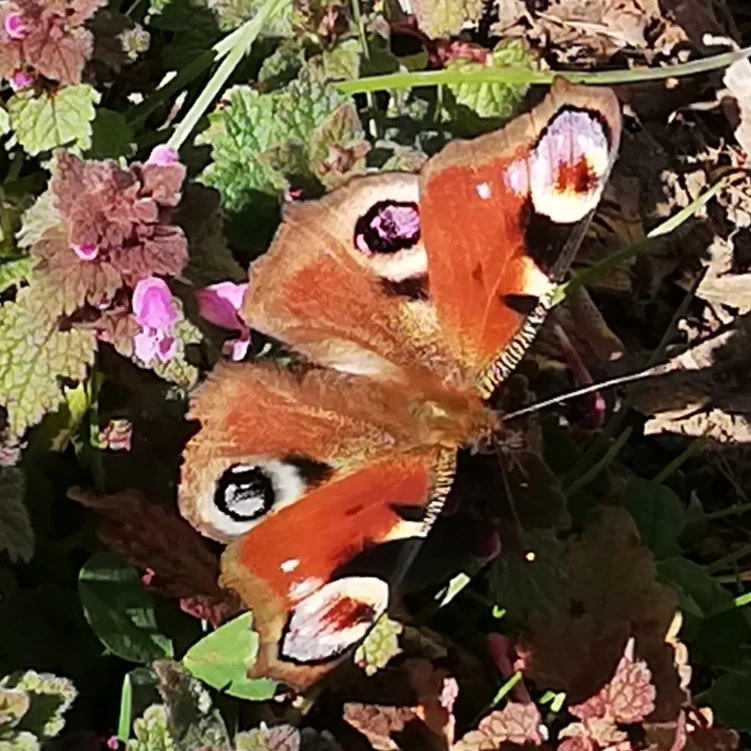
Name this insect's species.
Aglais io
